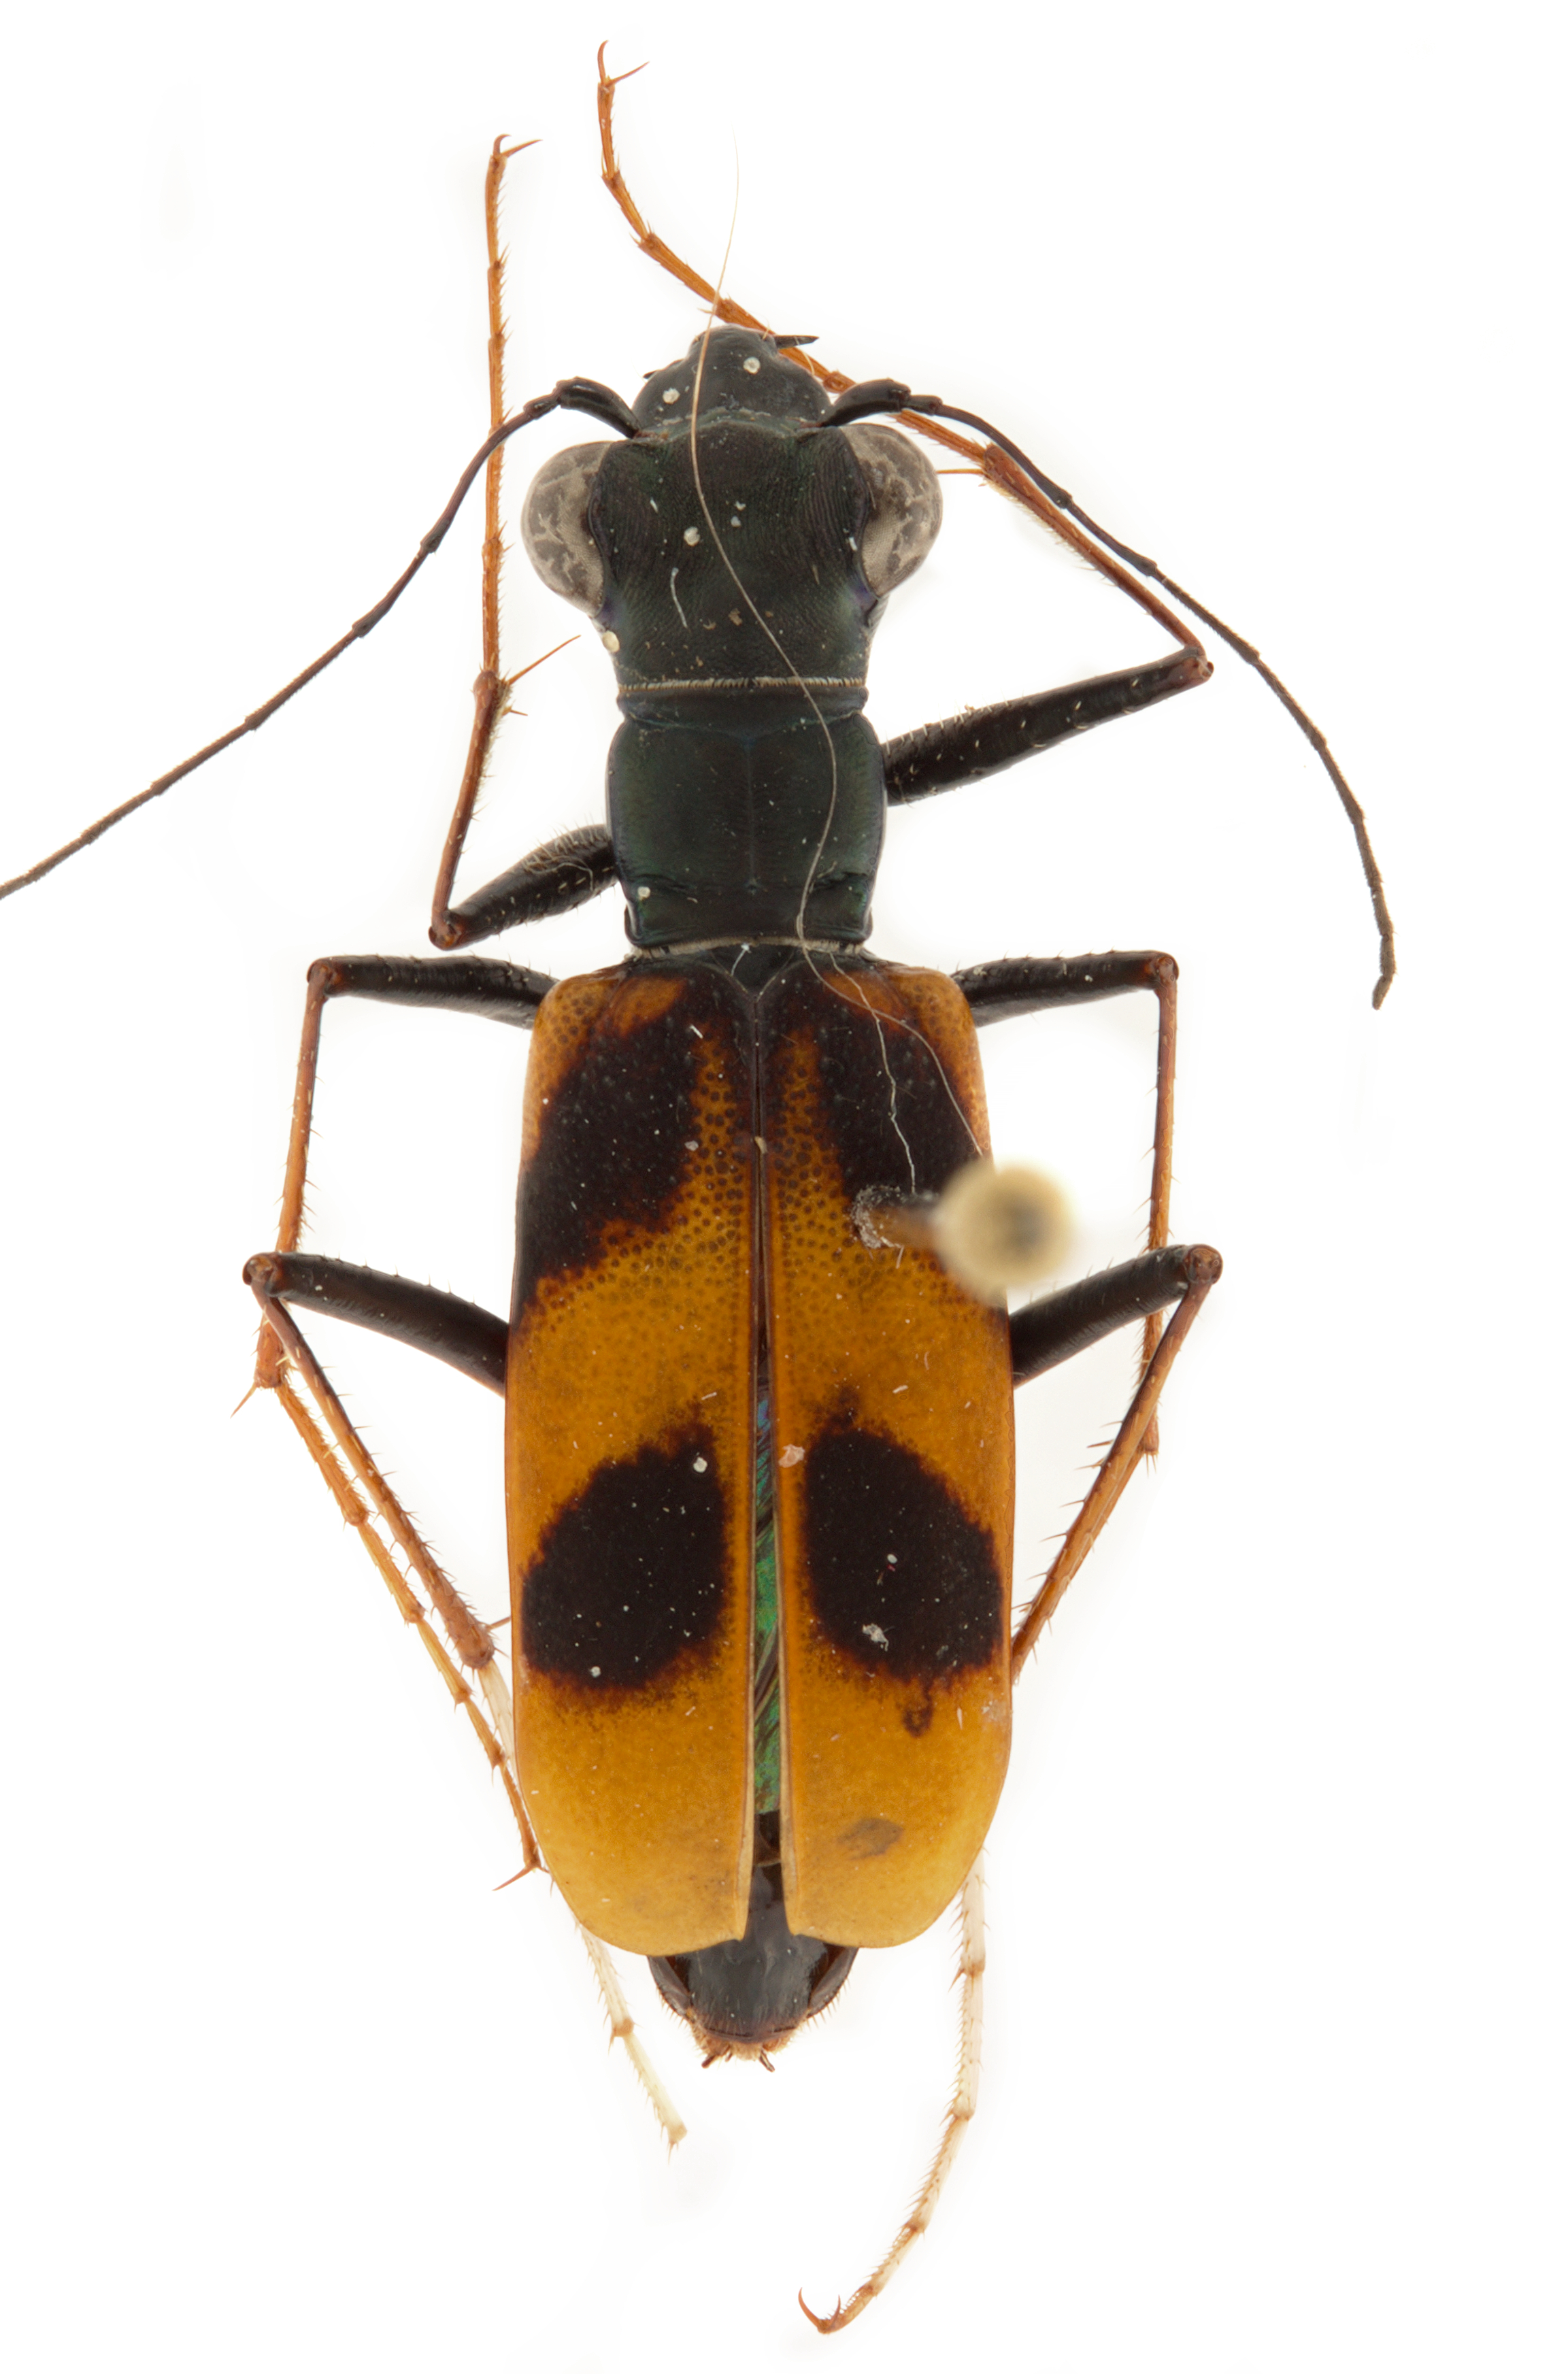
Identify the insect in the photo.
Peridexia fulvipes
